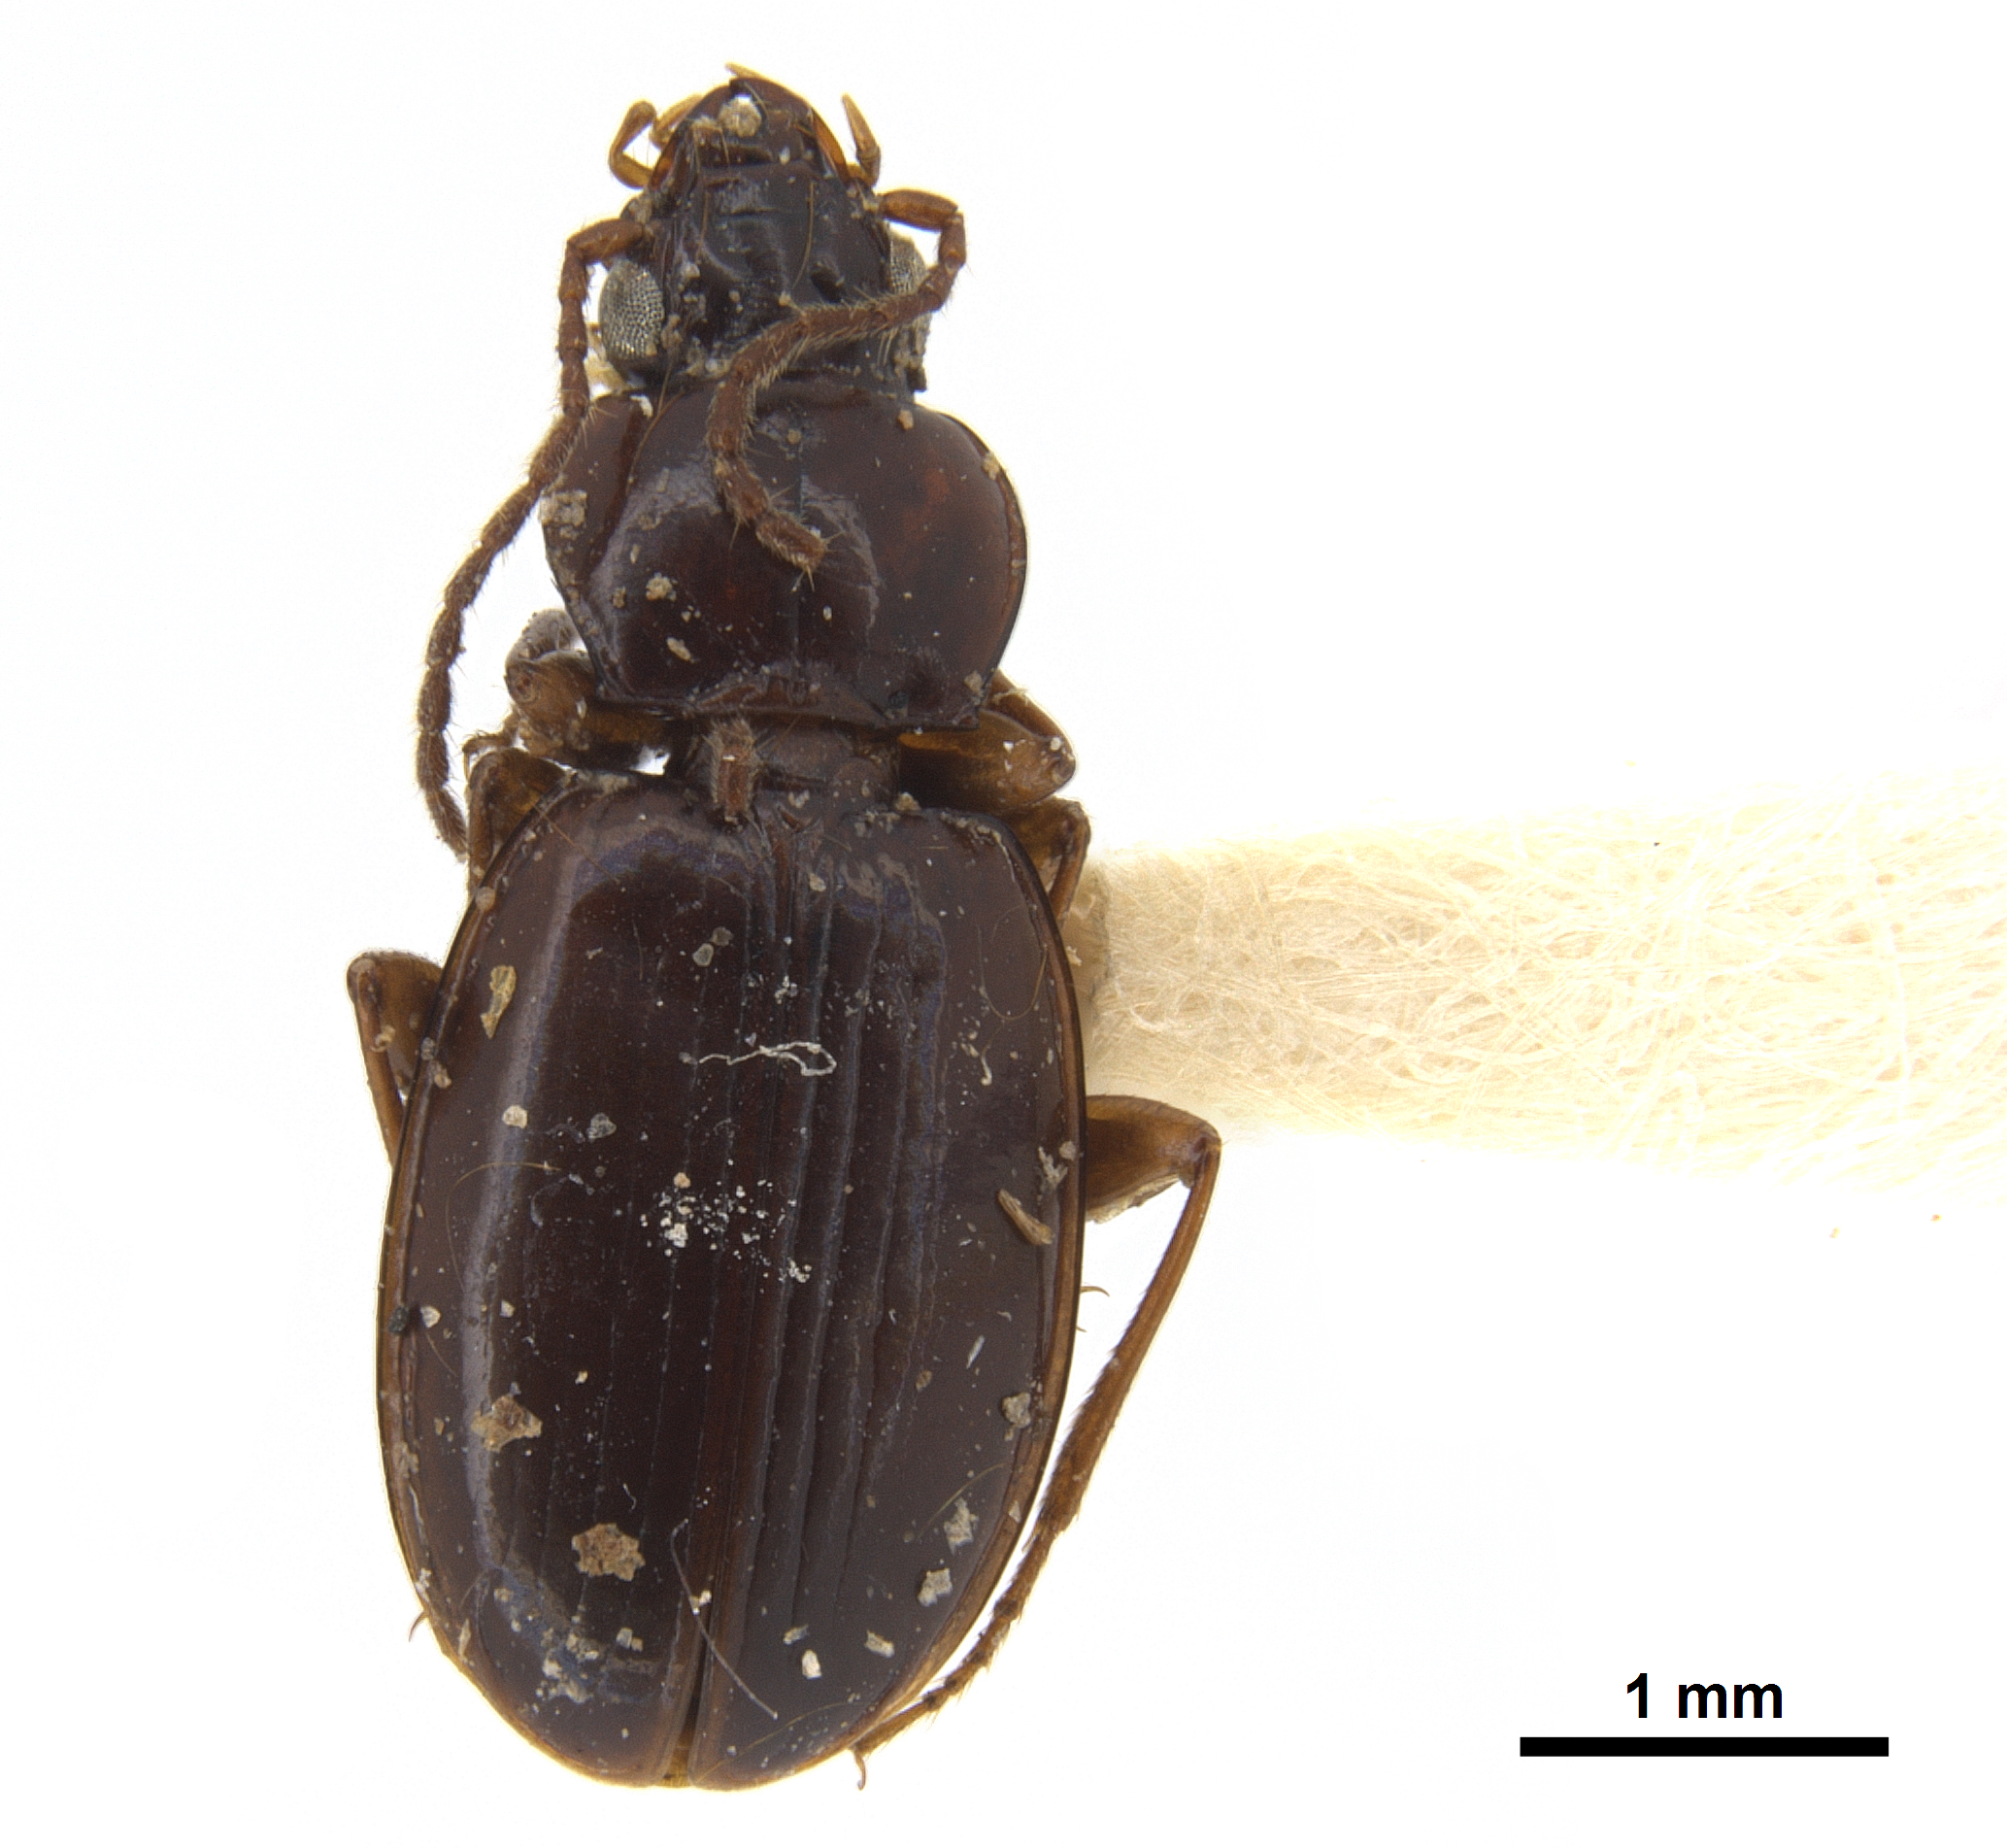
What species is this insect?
Trechus rufulus
